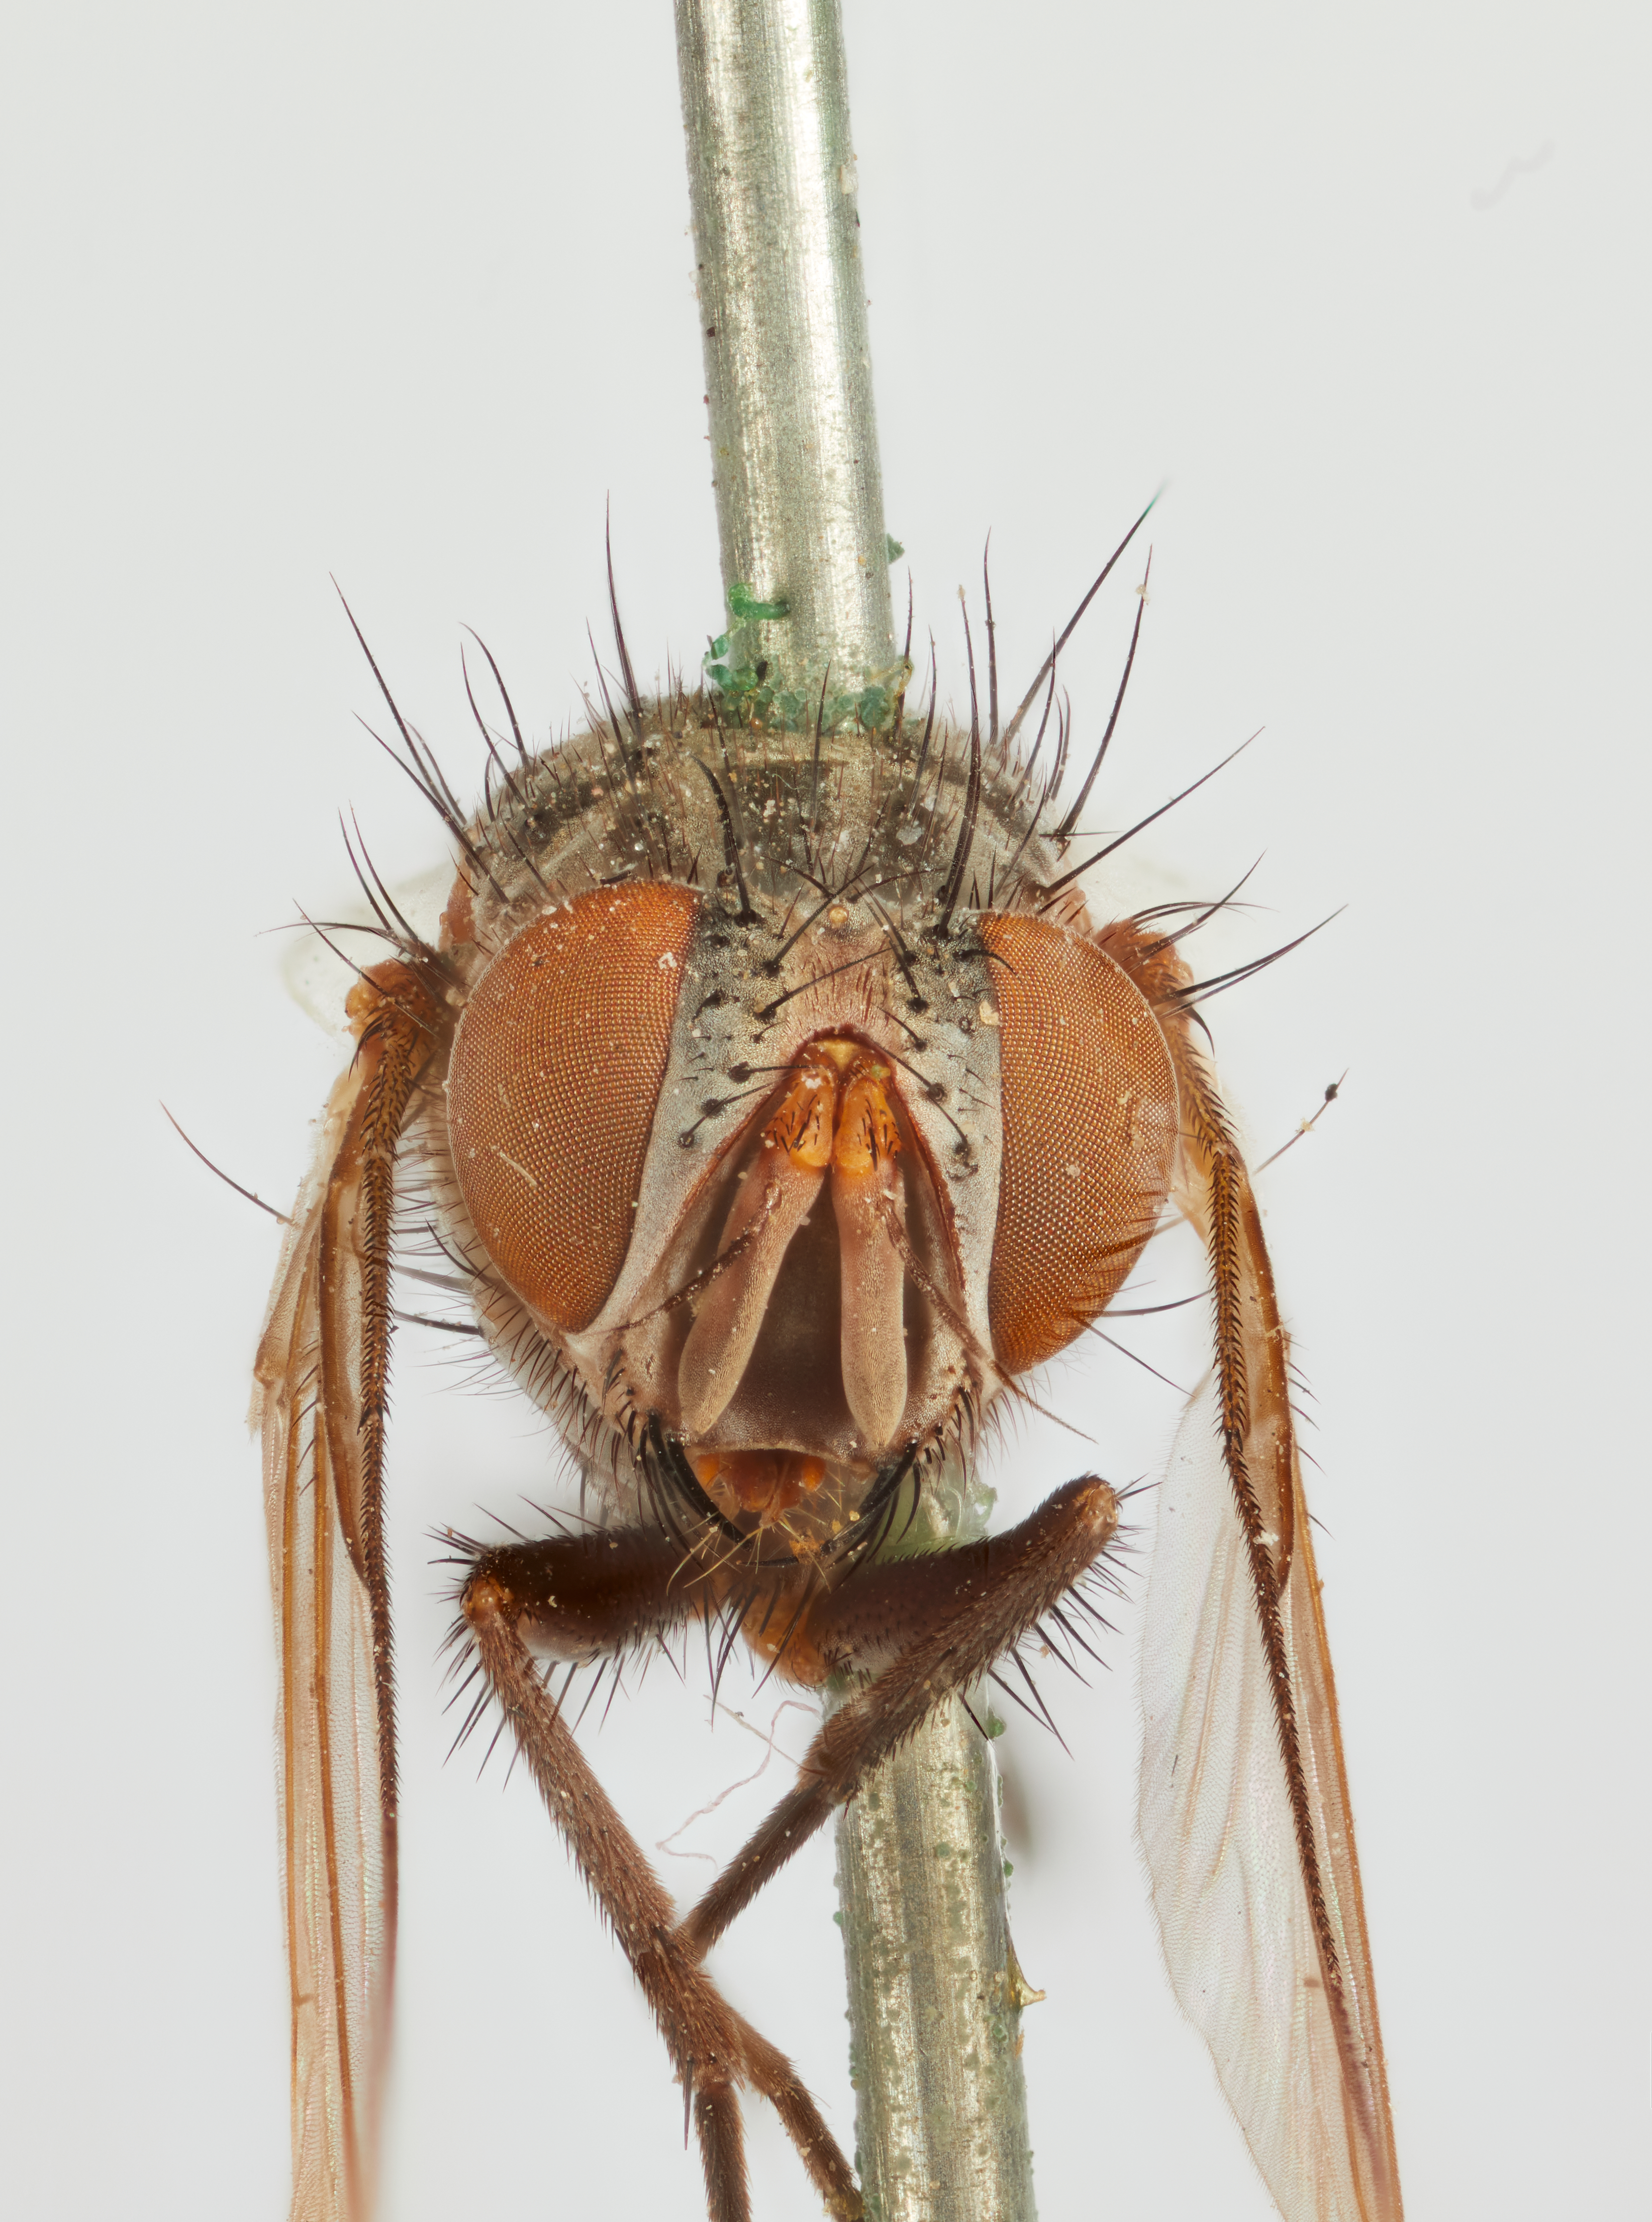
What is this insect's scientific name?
Thryptocera atripes
